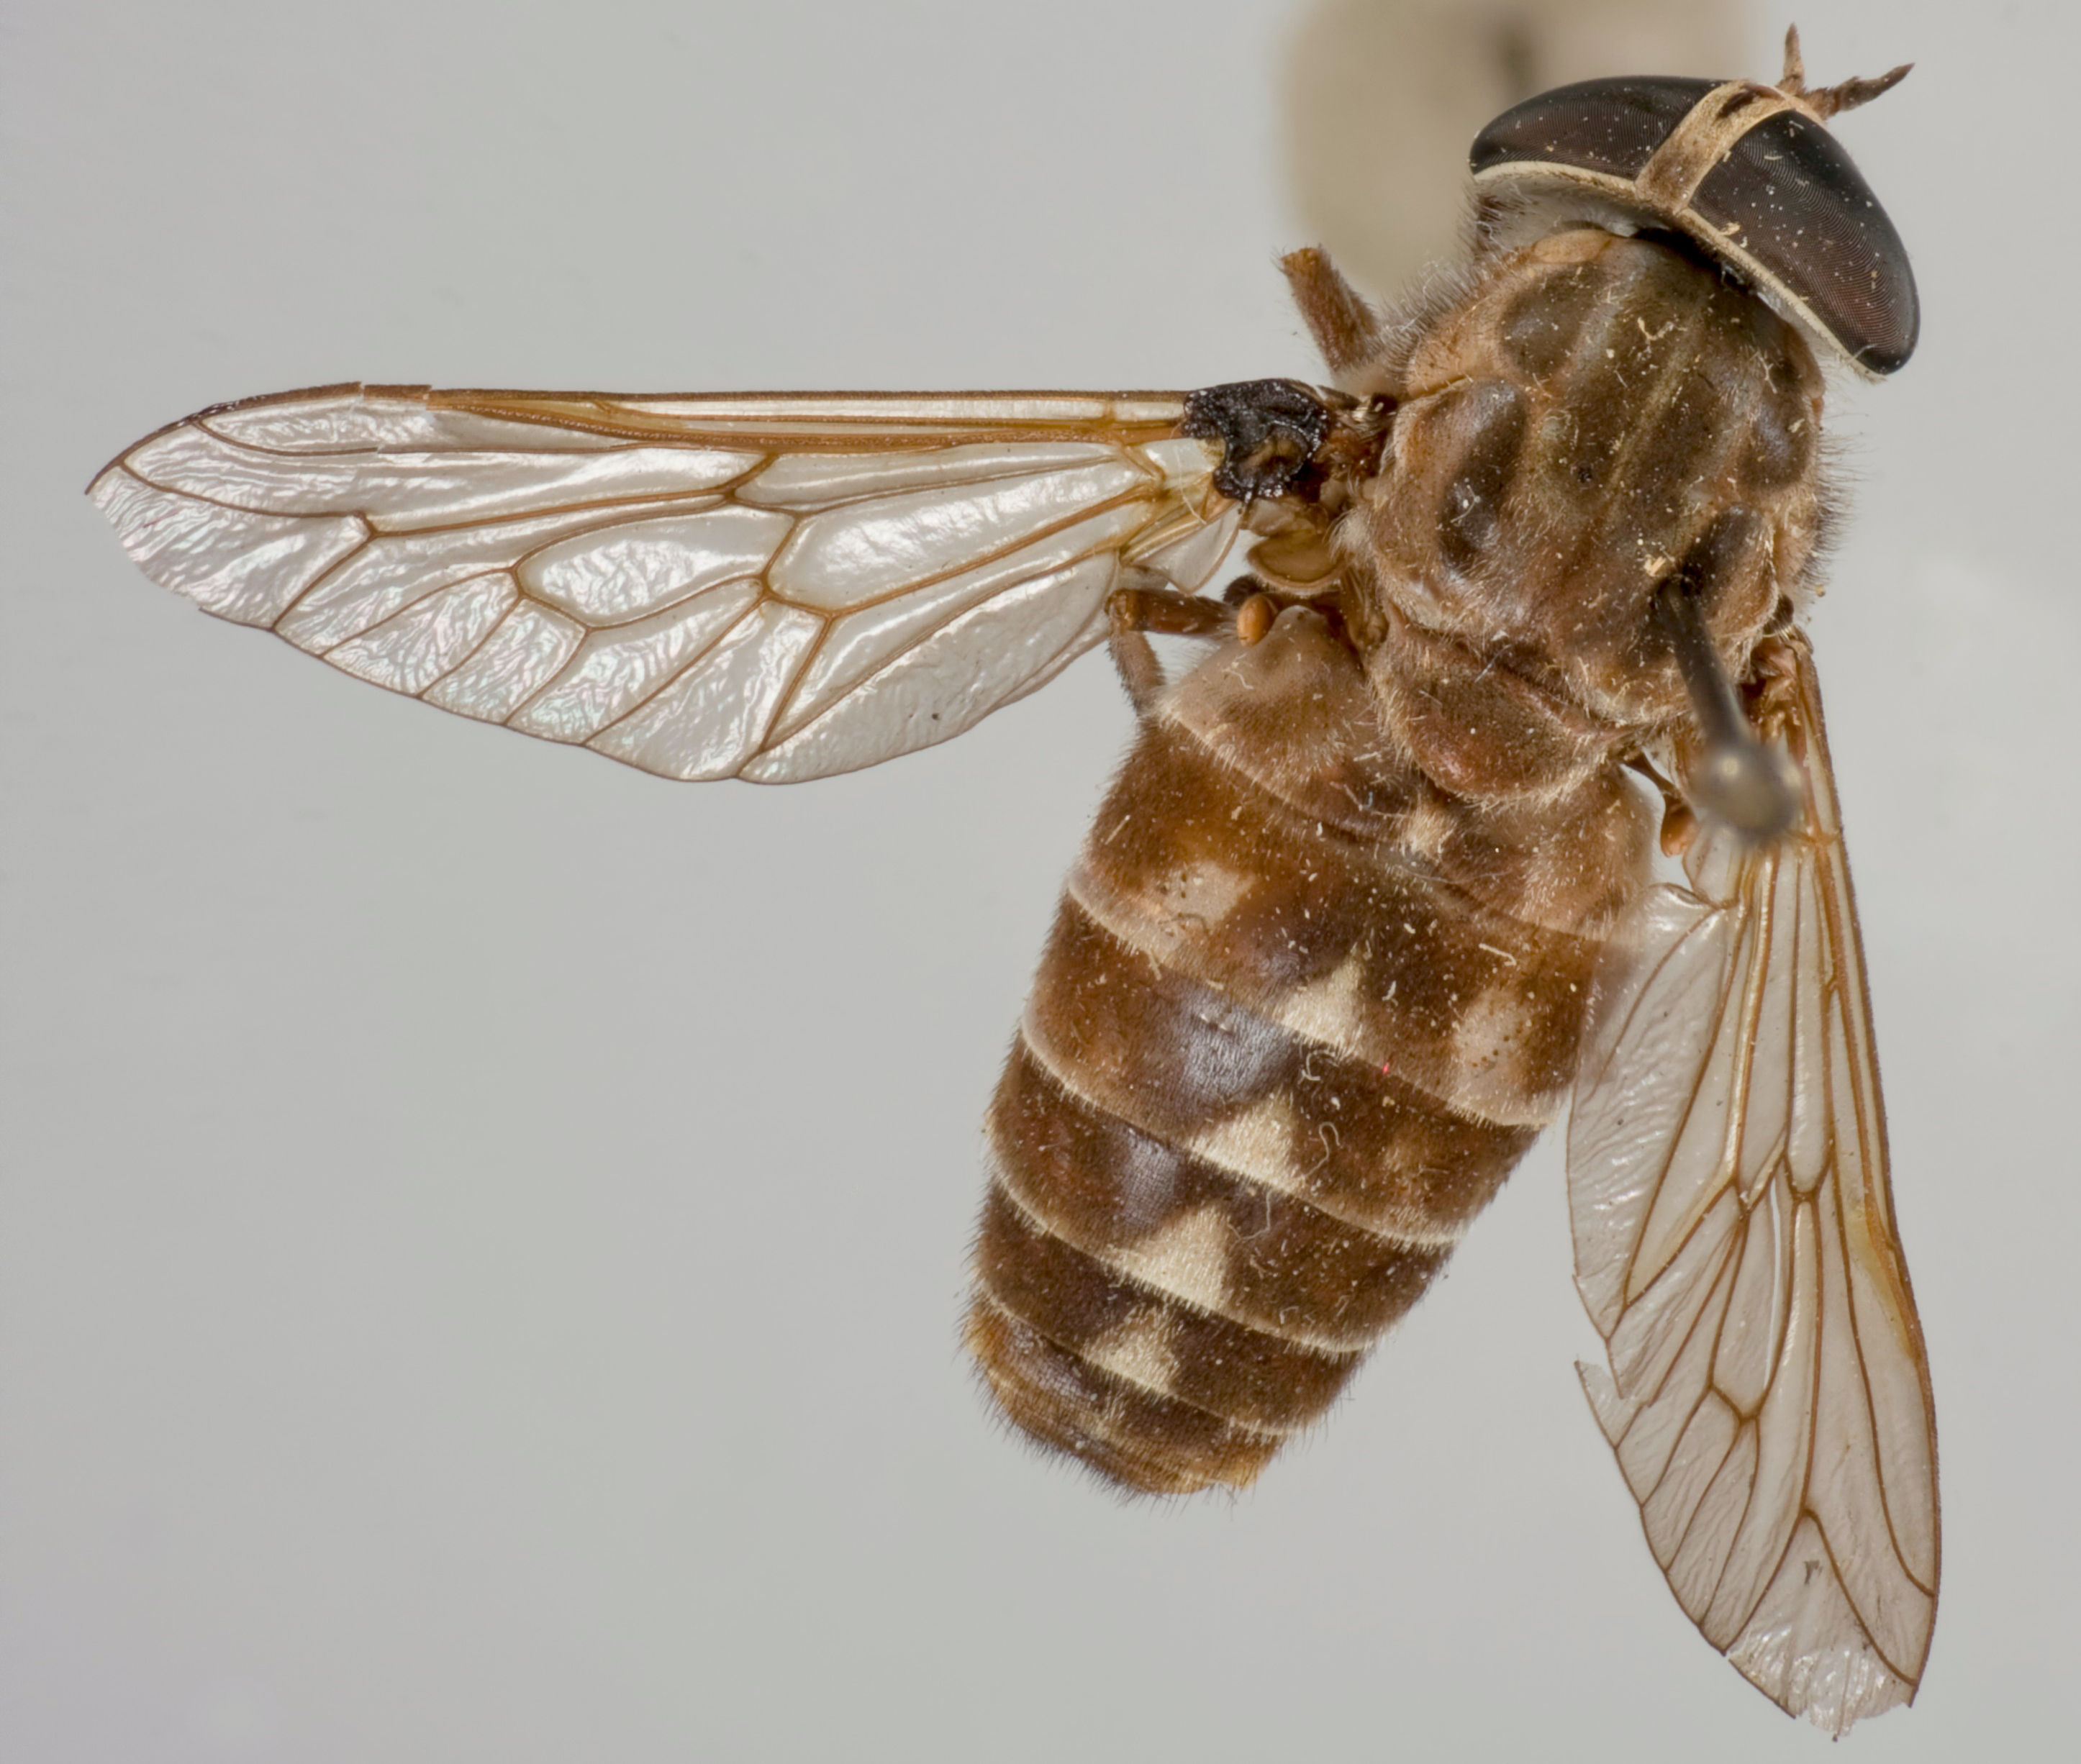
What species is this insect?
Tabanus arborealis
